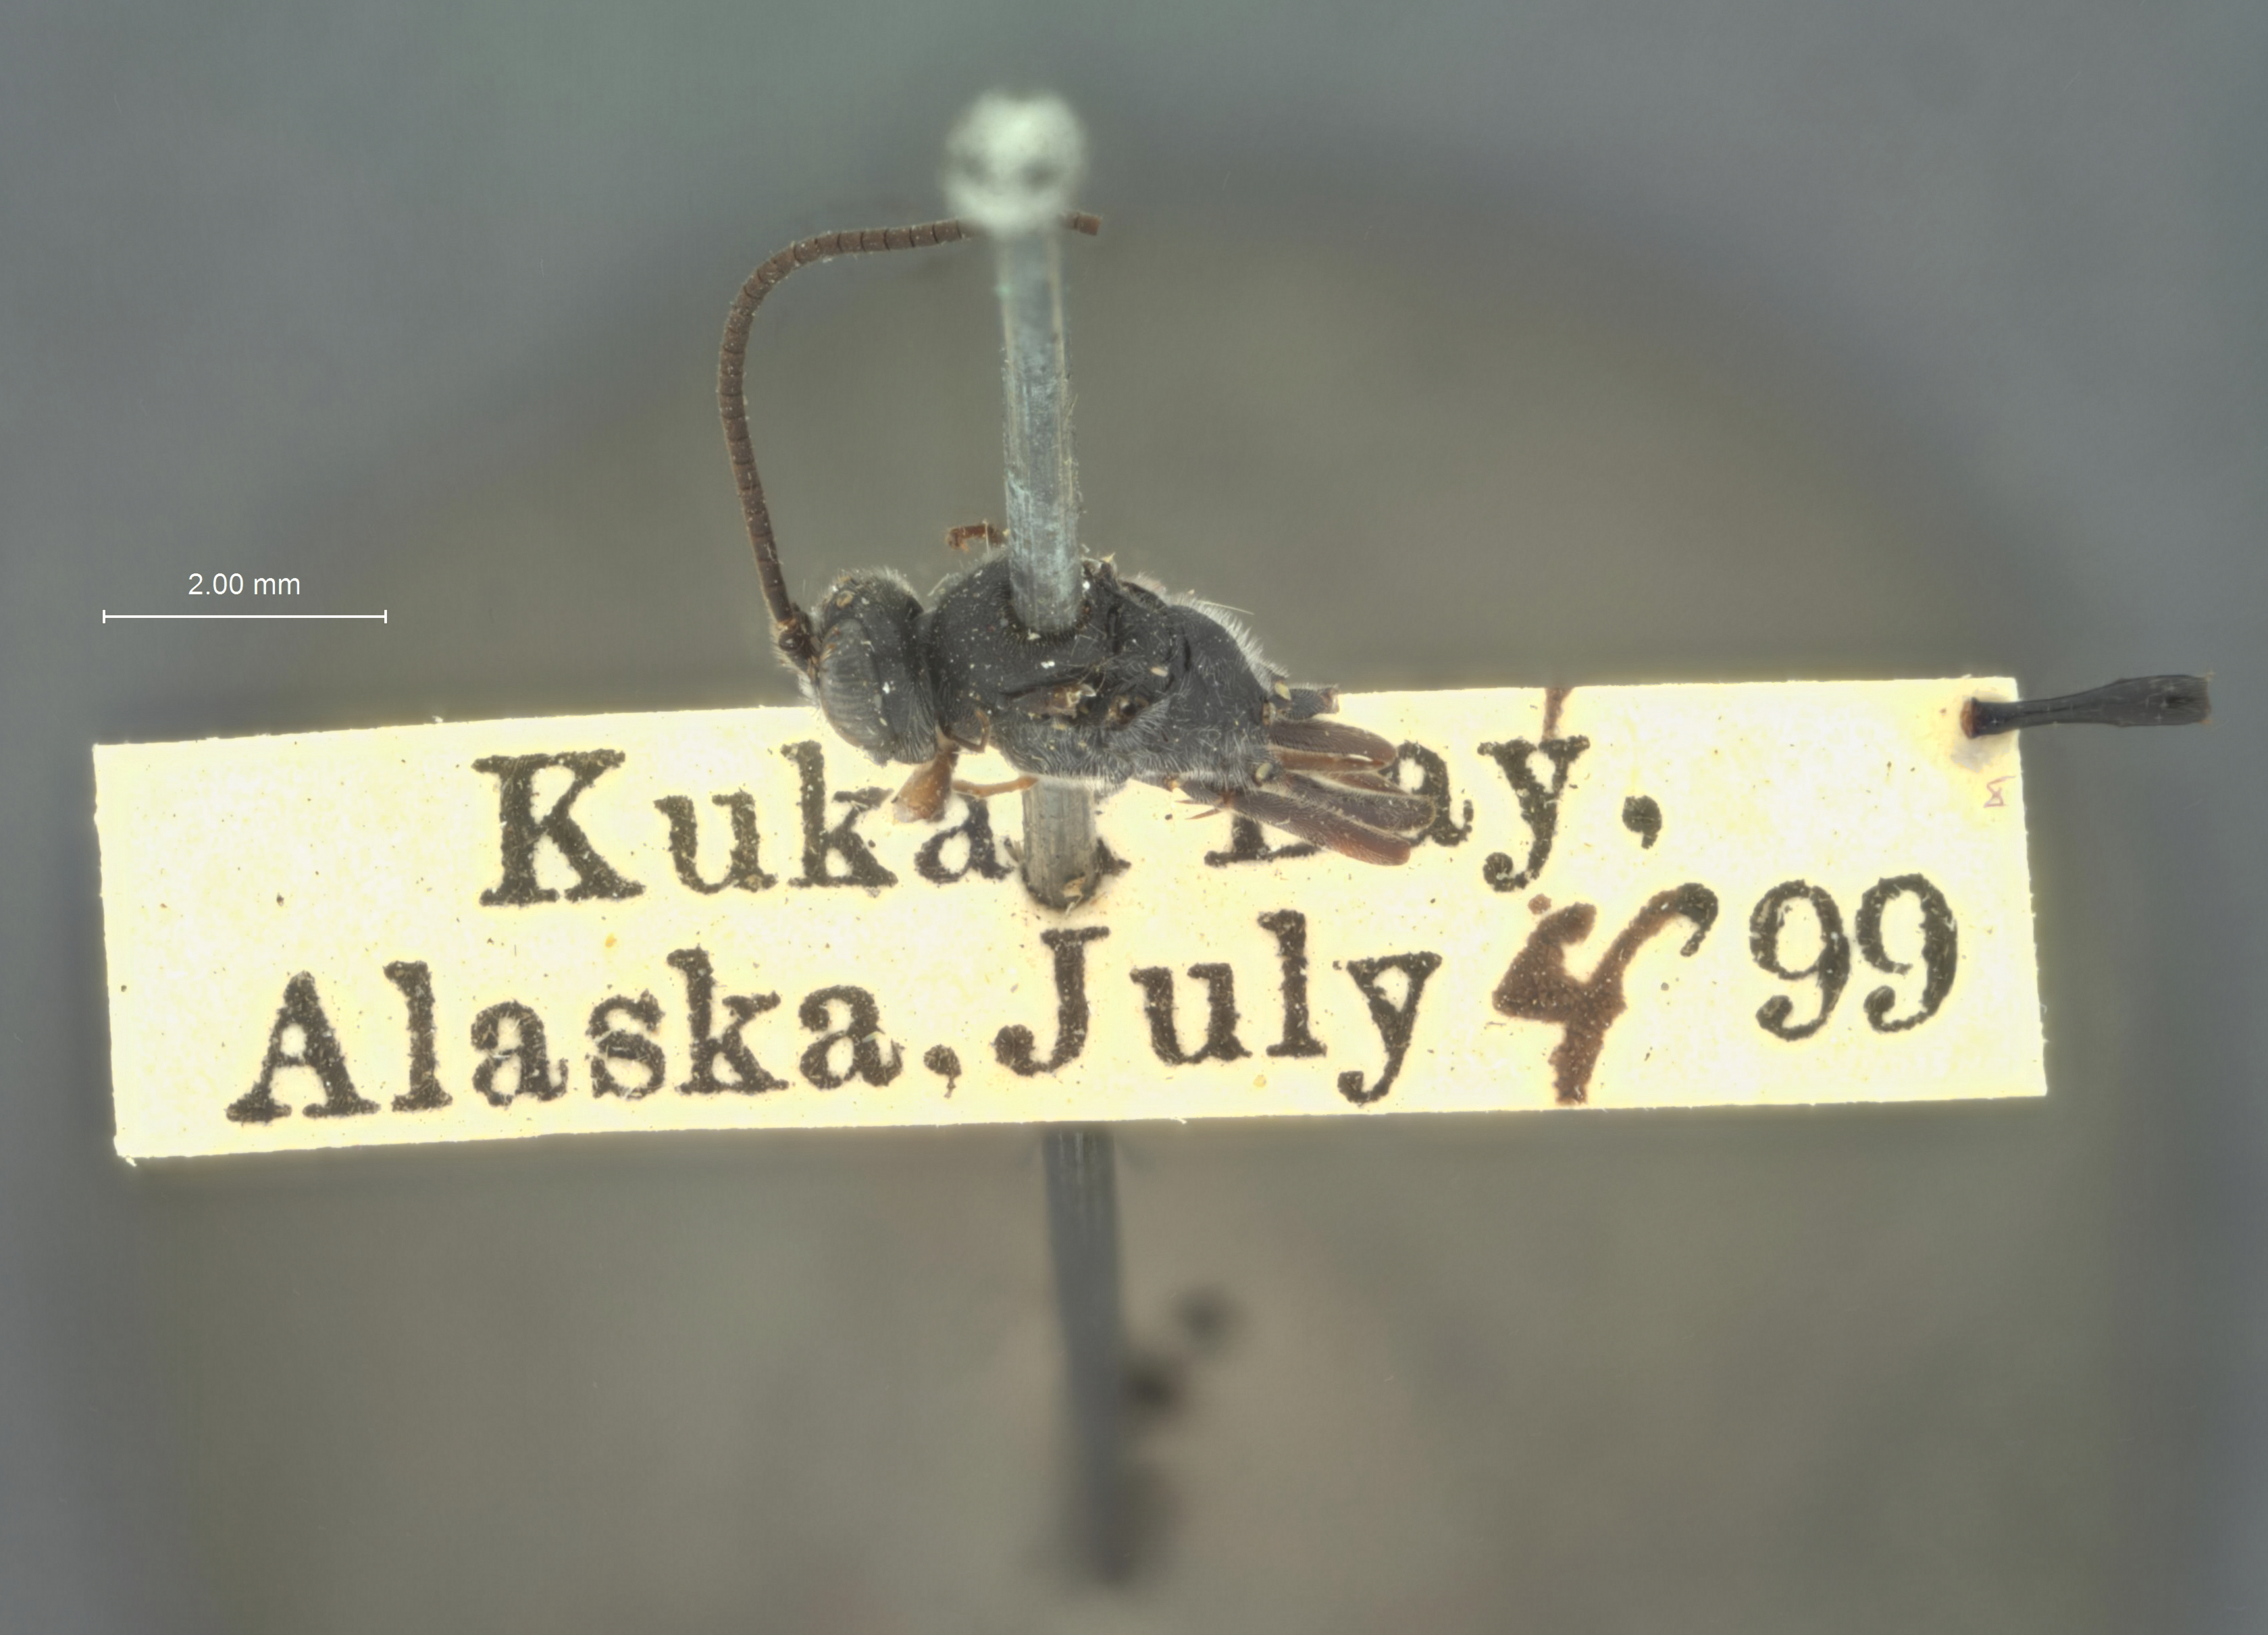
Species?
Zachresta kukakensis
